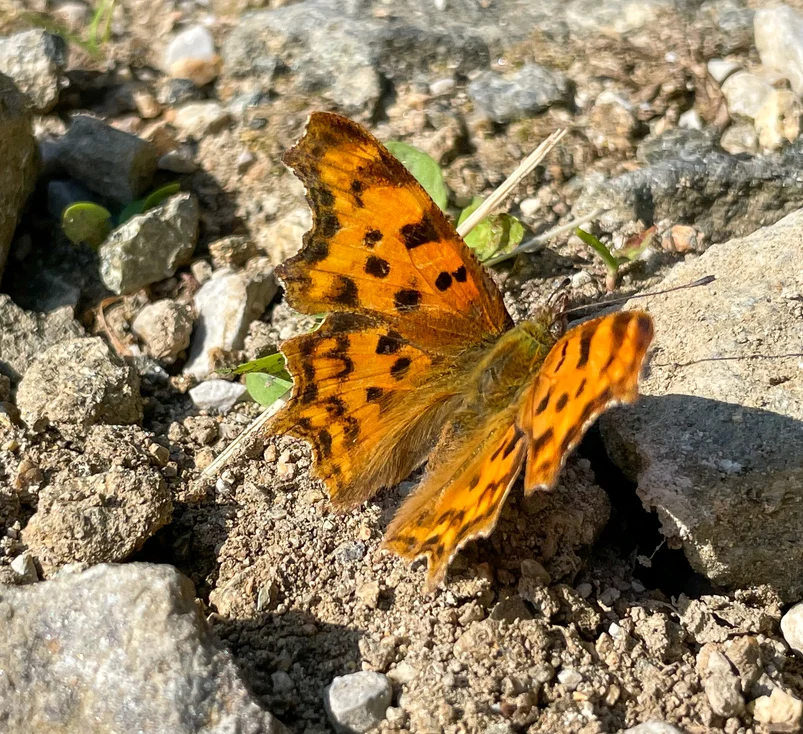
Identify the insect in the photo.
Polygonia c-album
